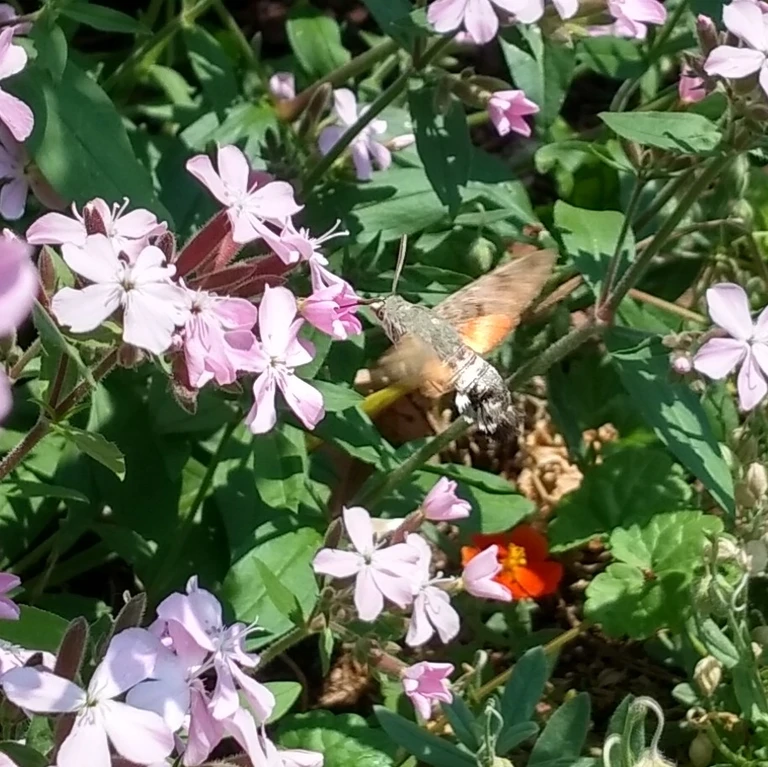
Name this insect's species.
Macroglossum stellatarum
